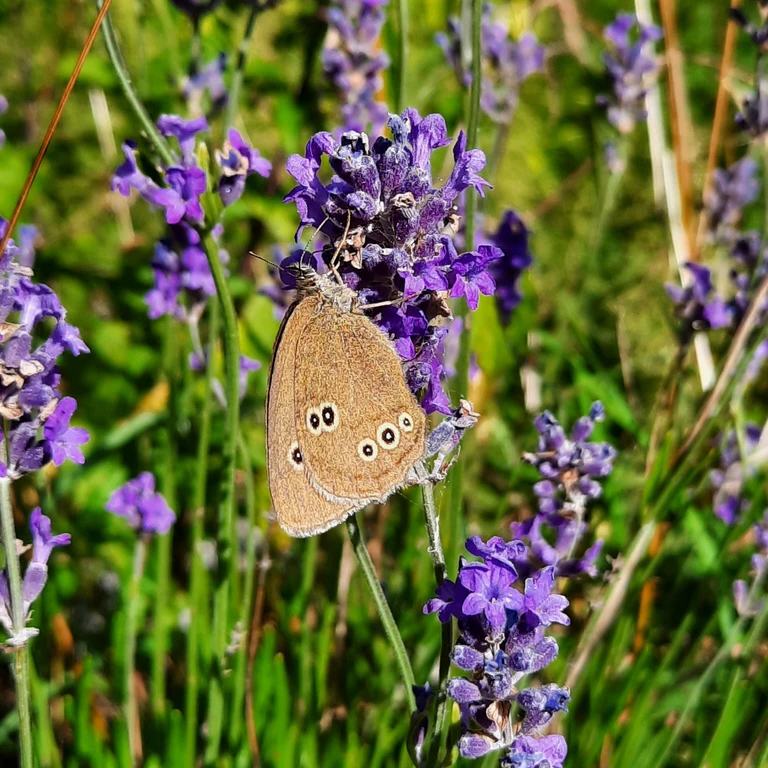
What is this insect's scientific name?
Aphantopus hyperantus
